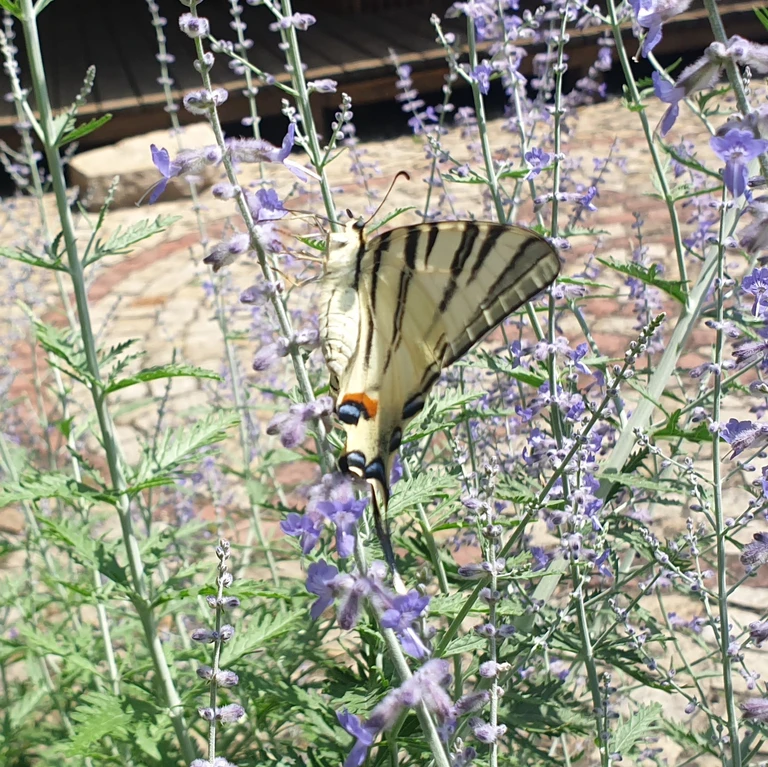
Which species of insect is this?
Iphiclides podalirius
